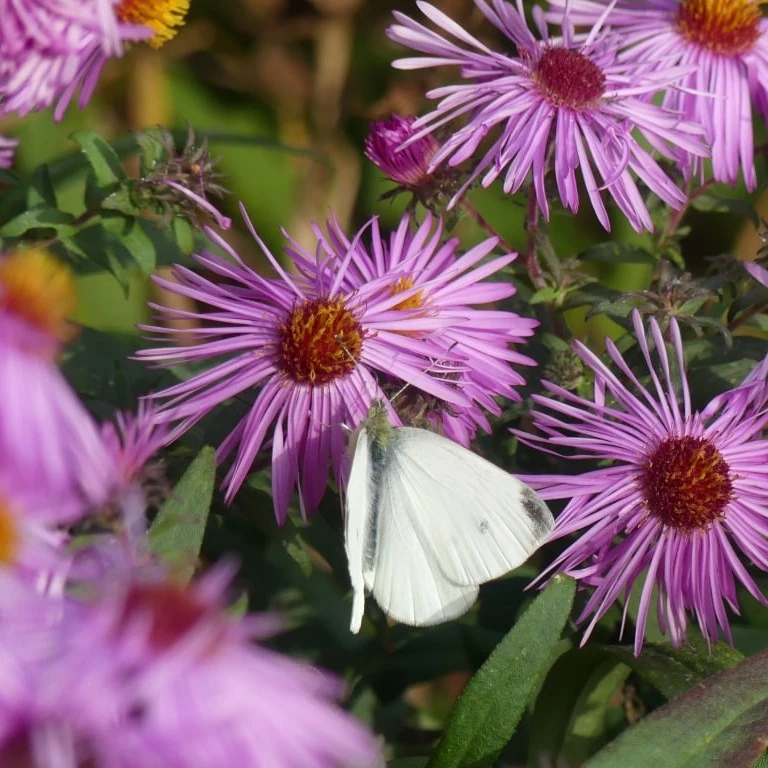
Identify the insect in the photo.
Pieris rapae
